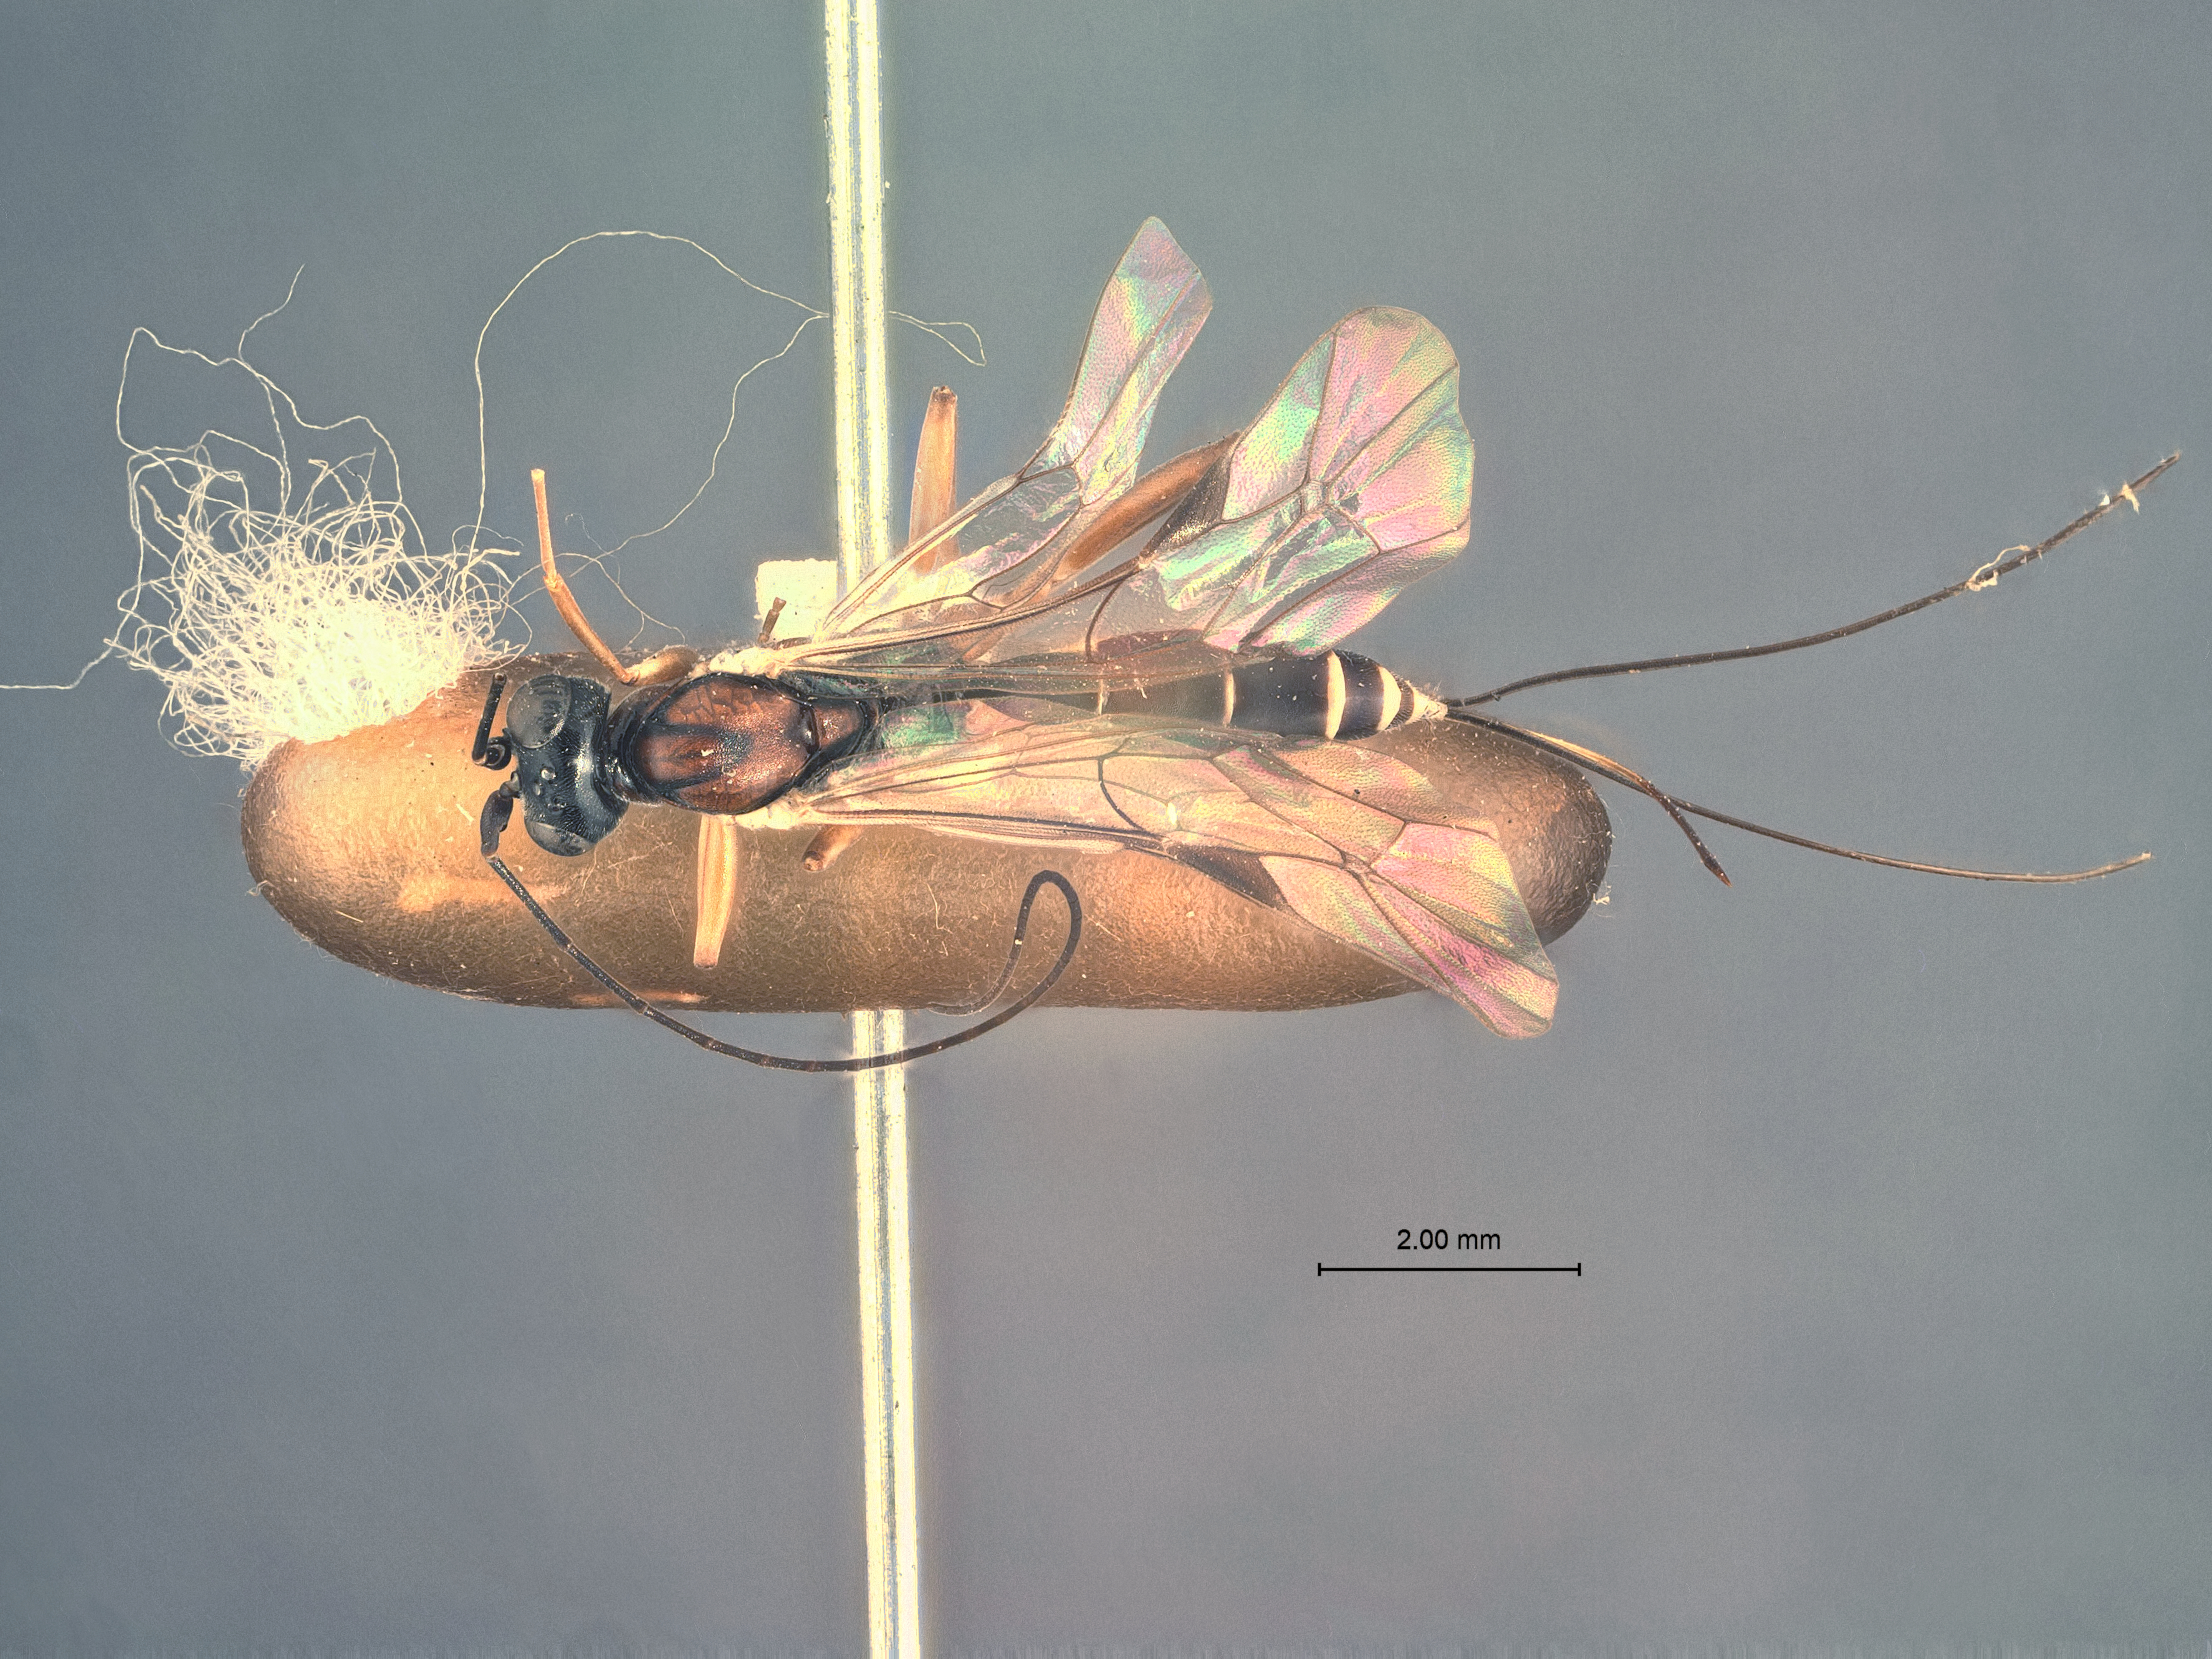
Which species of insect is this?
Amydraulax pulchra
